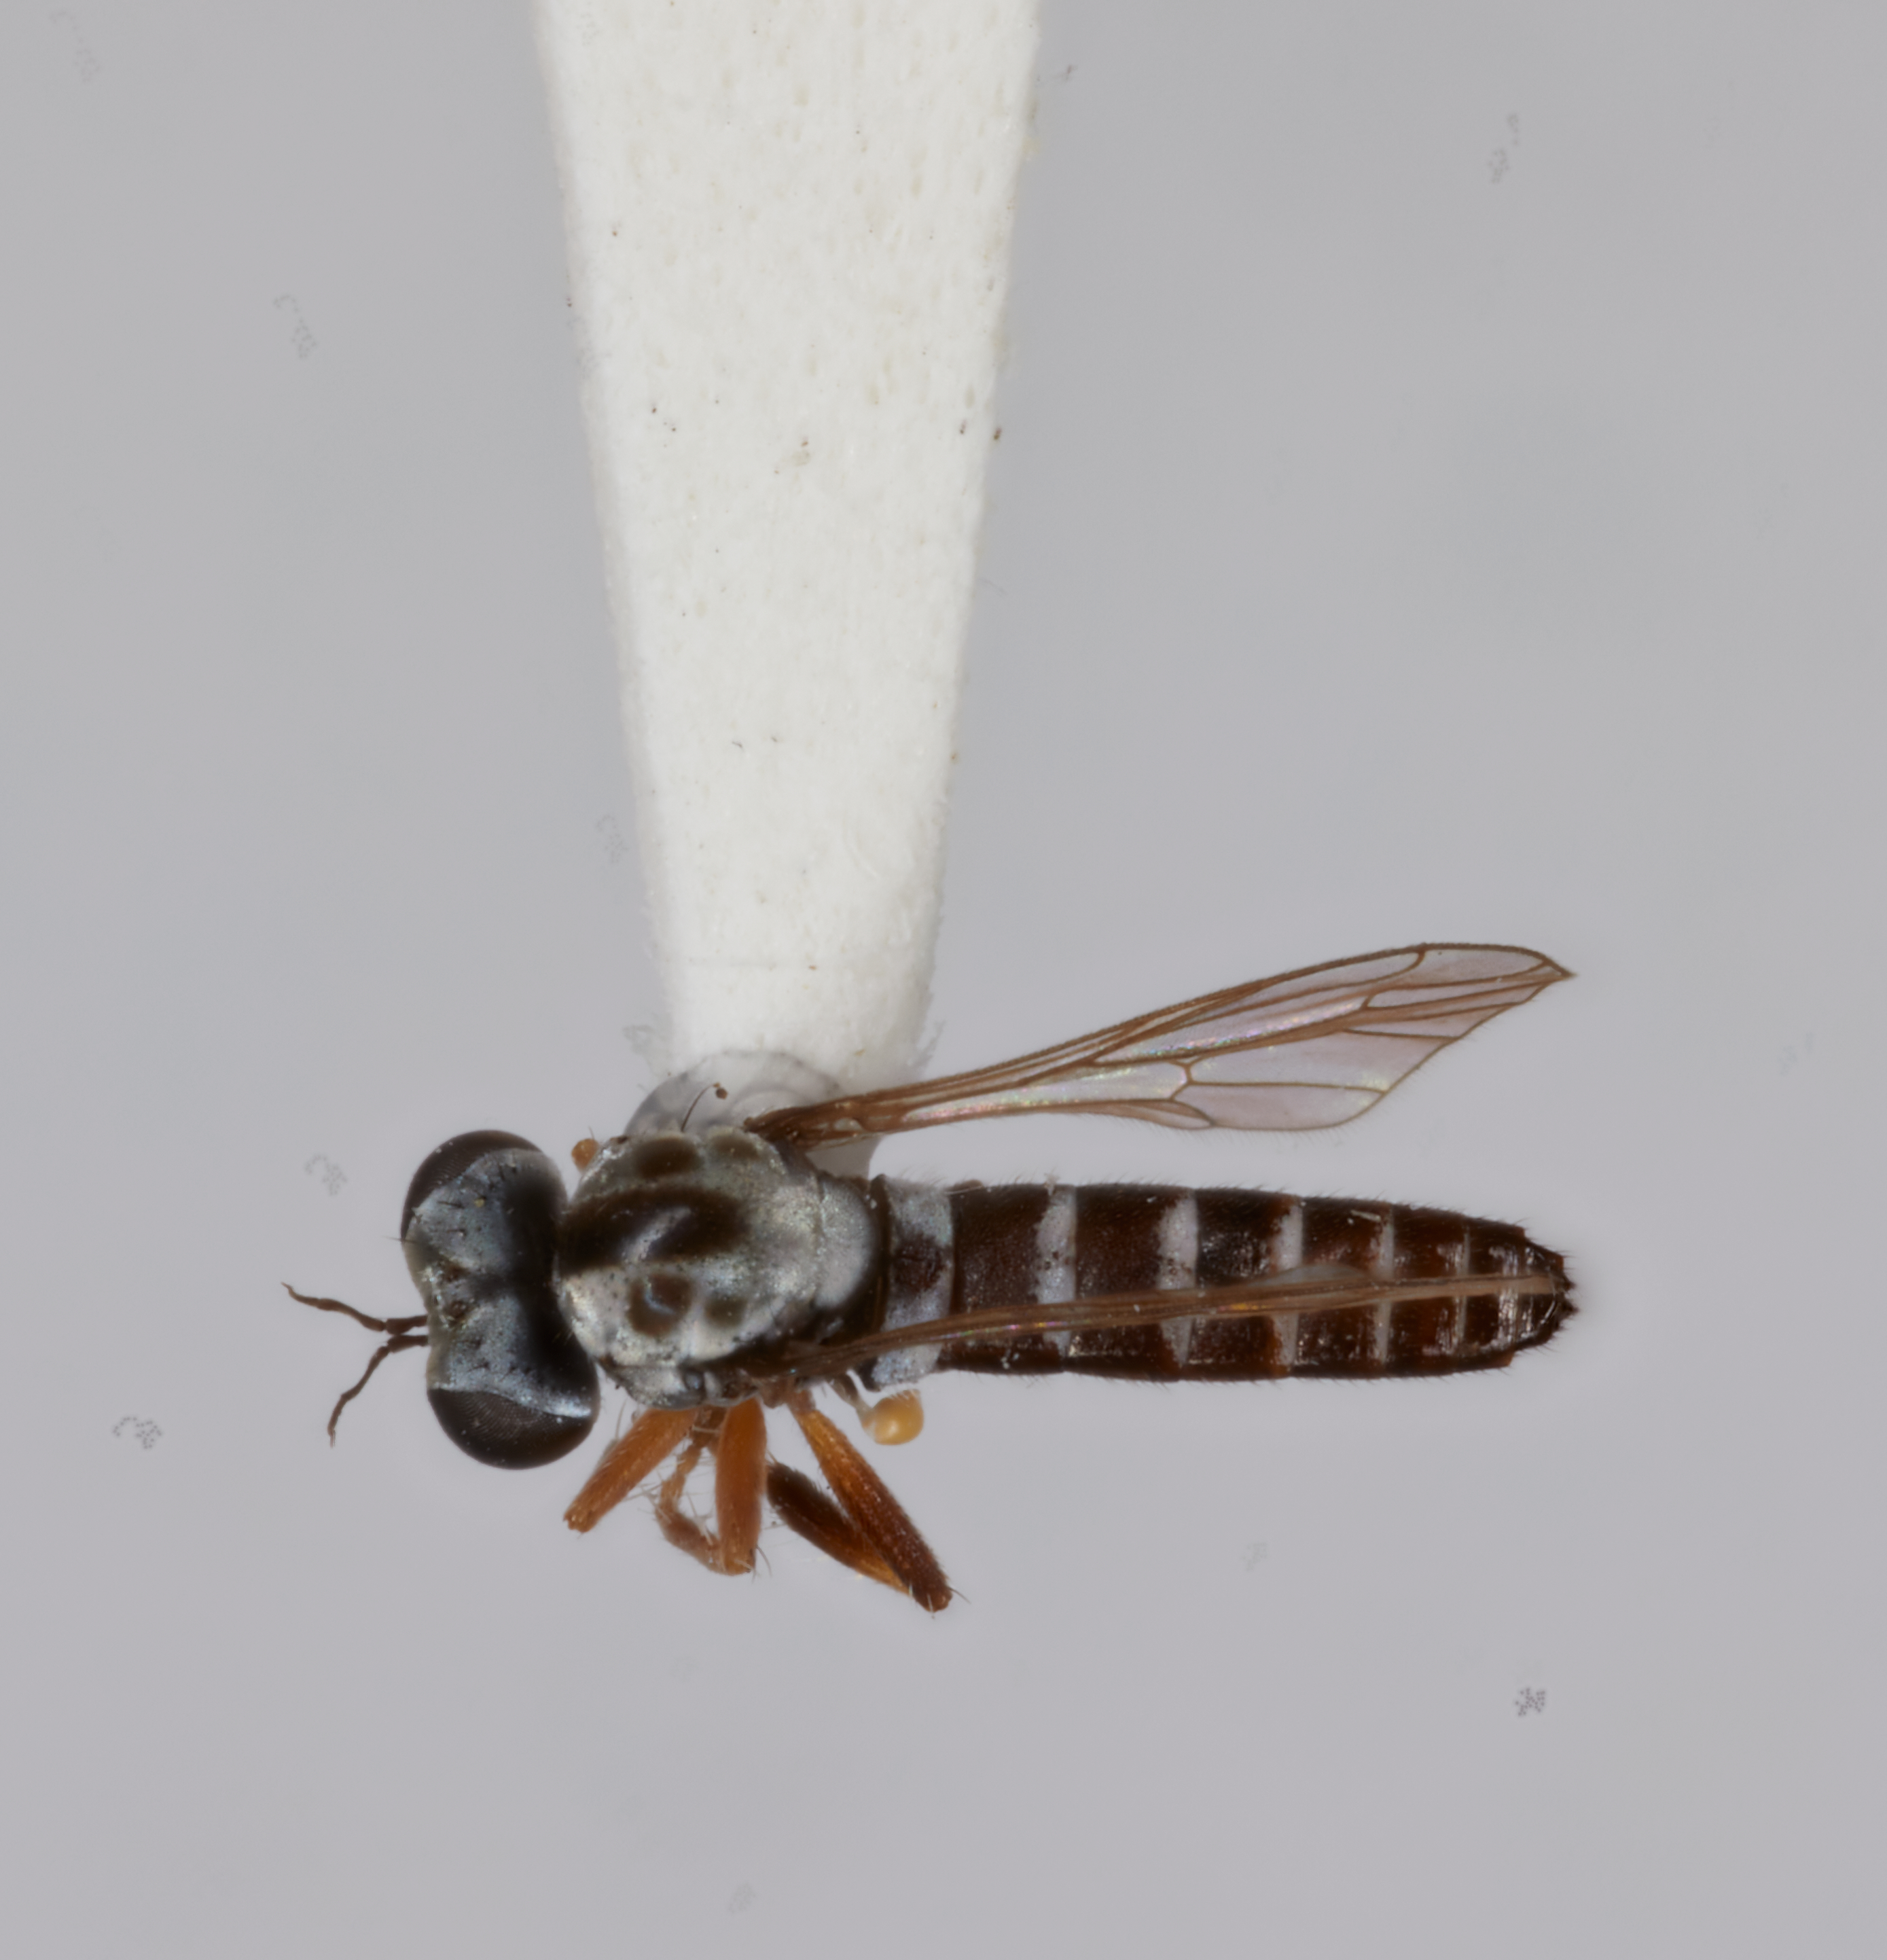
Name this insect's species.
Townsendia arenicola
